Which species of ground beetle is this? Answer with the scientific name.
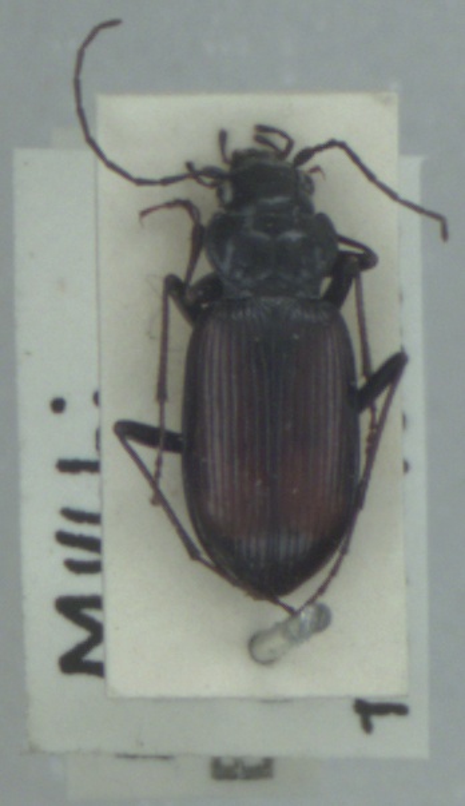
Nebria rufescens
